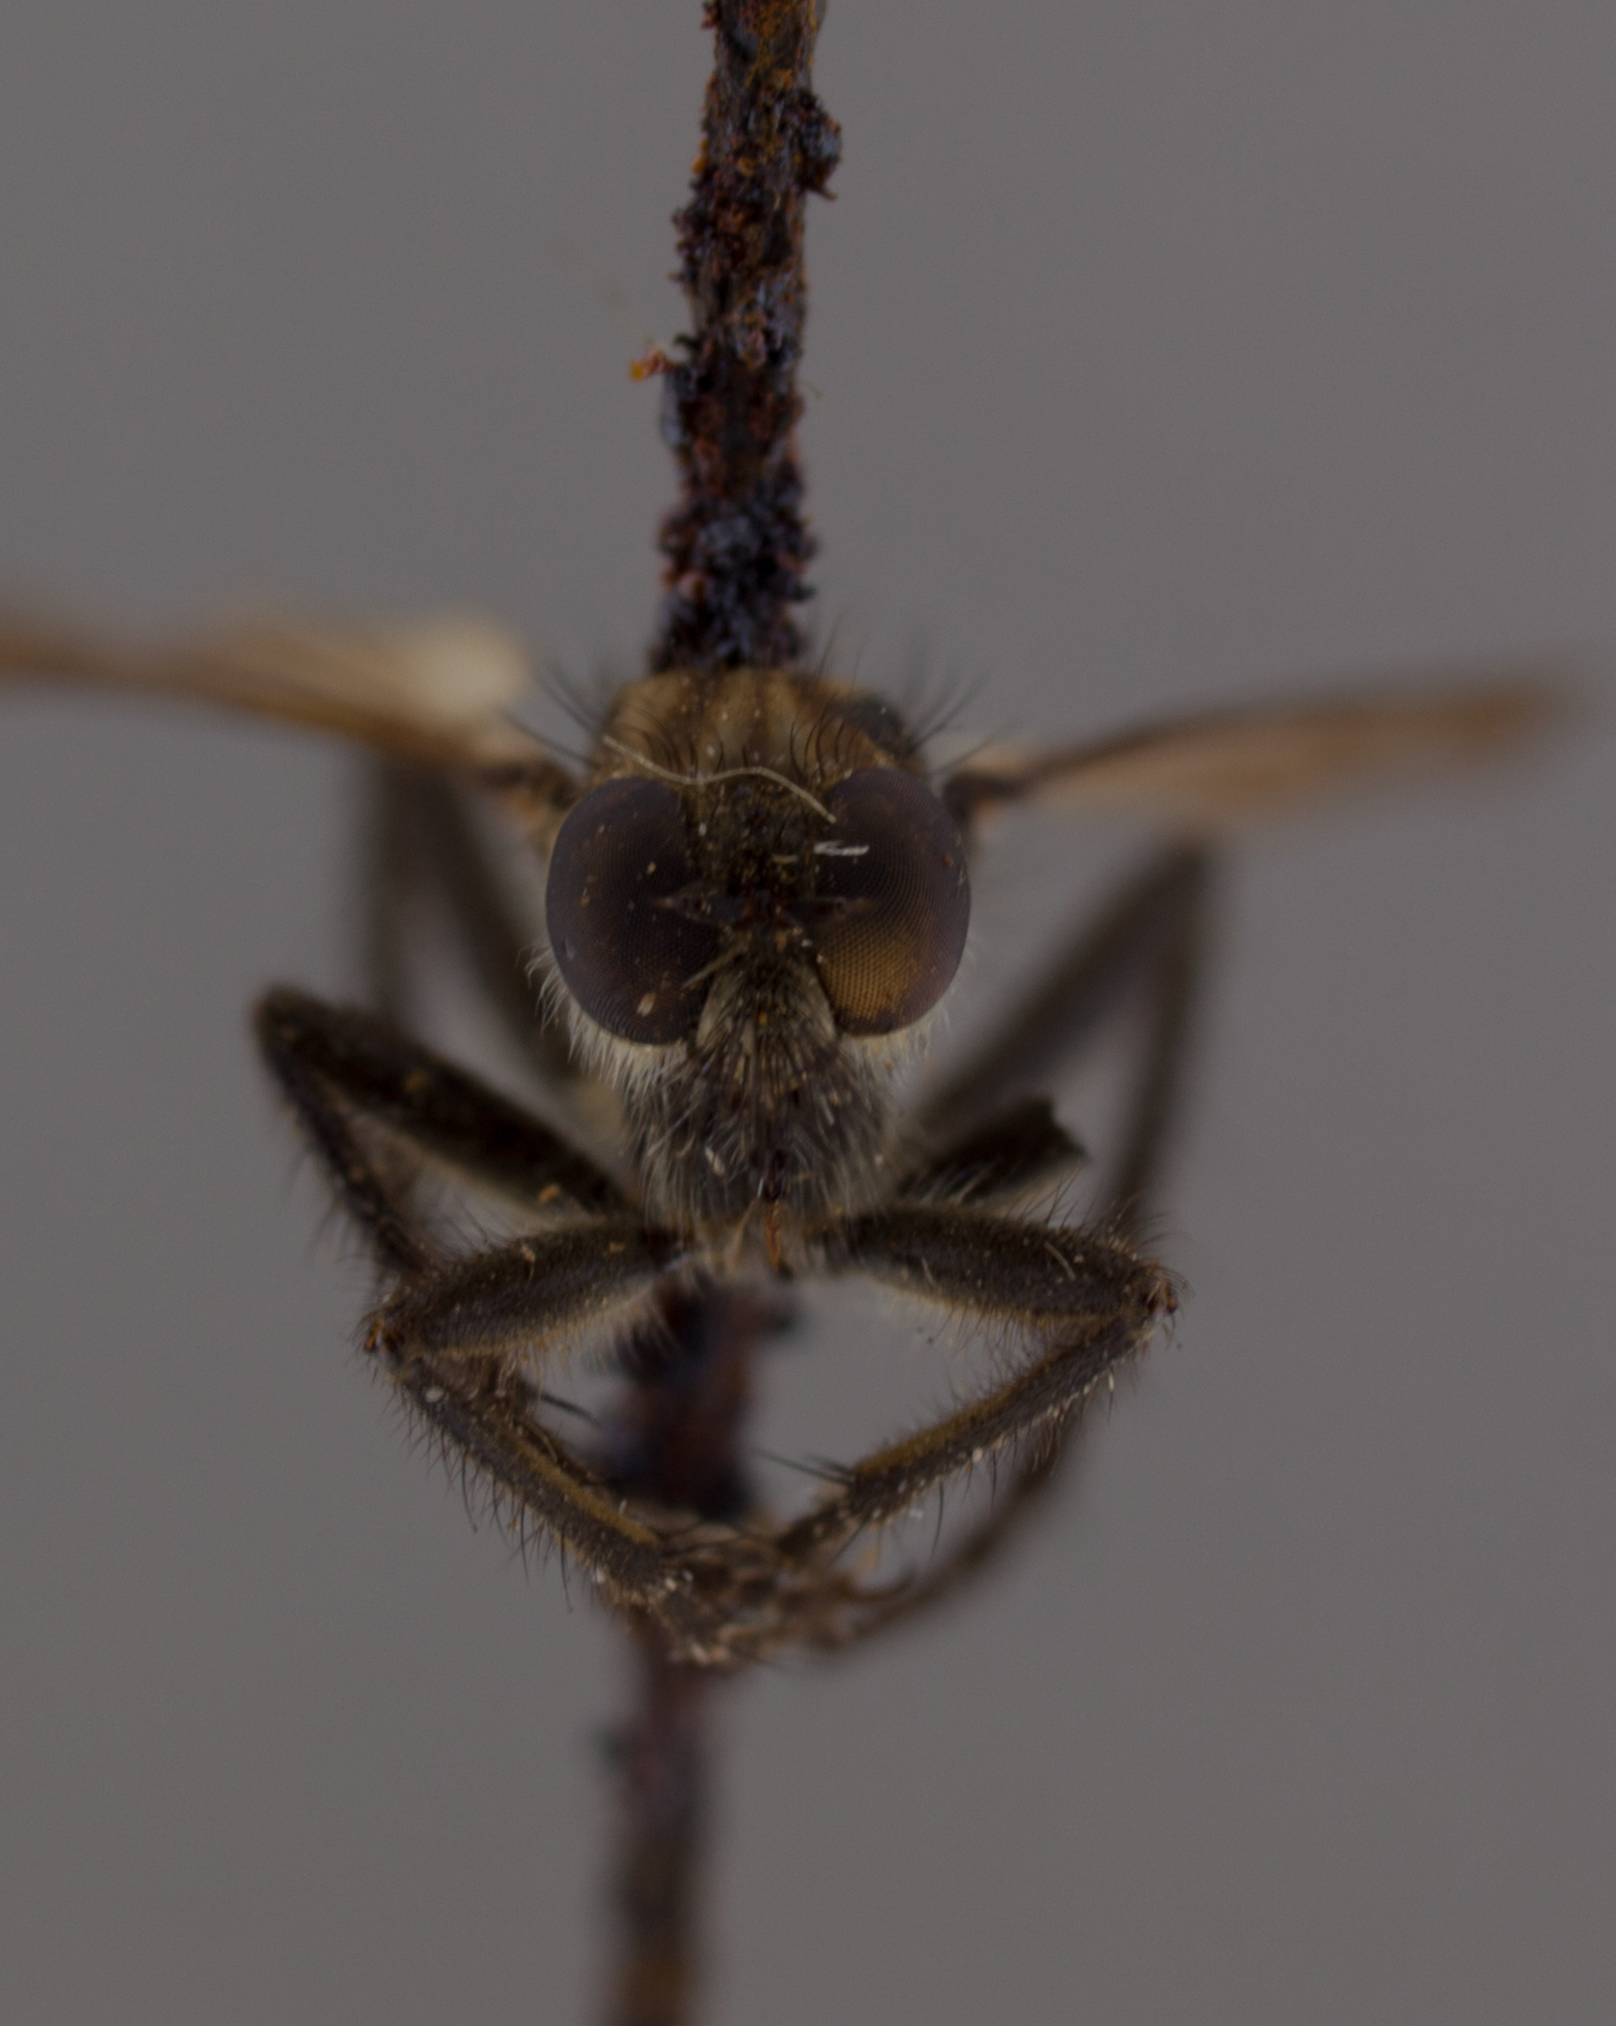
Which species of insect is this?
Lasiopogon aldrichii
